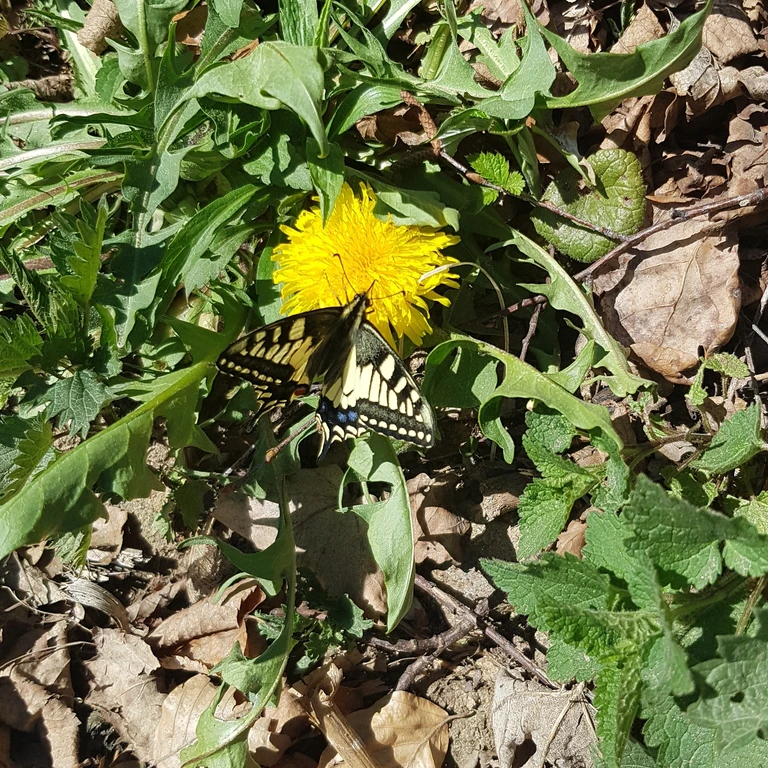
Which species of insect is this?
Papilio machaon
